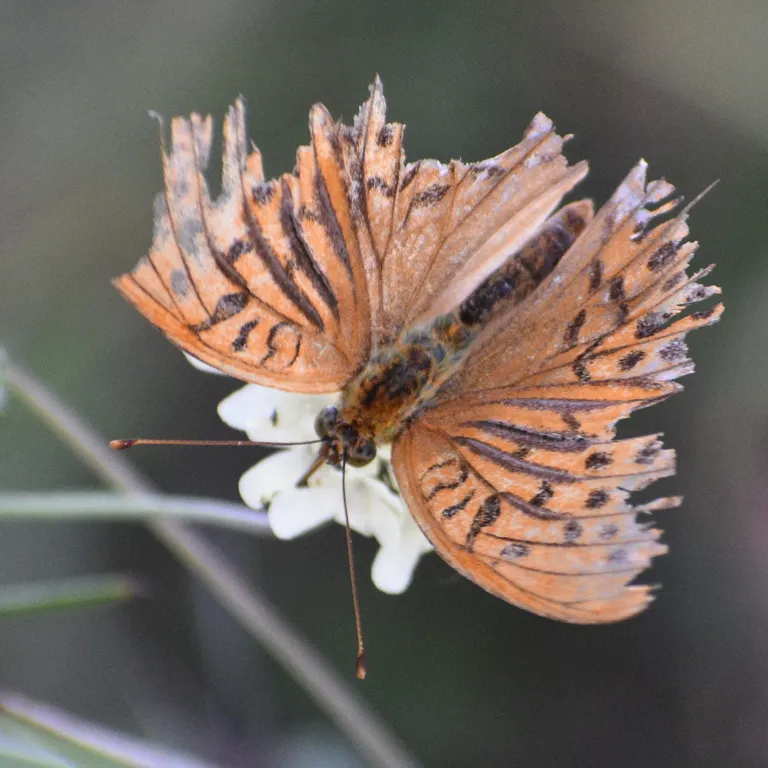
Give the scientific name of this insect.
Argynnis paphia
